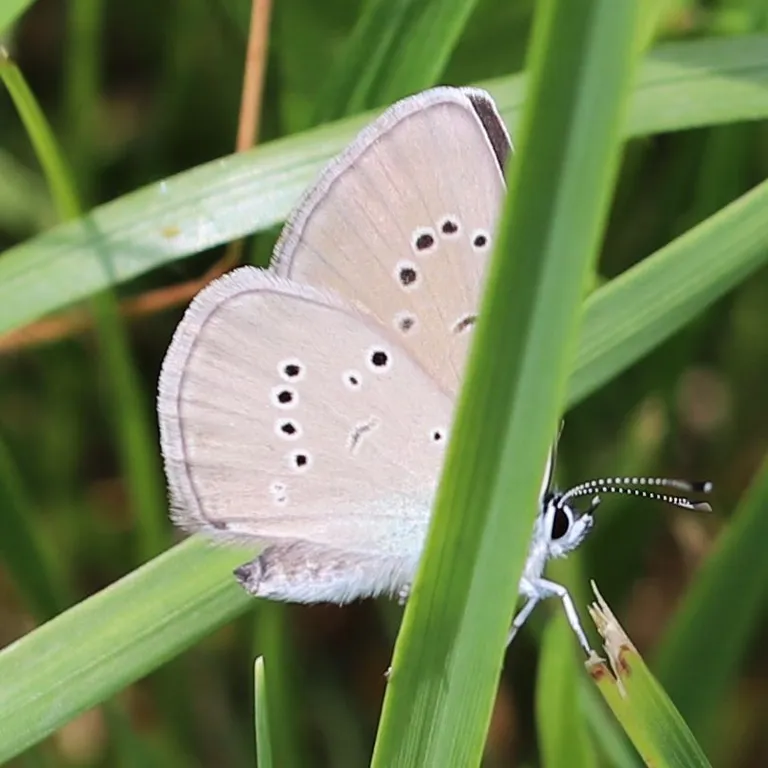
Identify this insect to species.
Cyaniris semiargus
